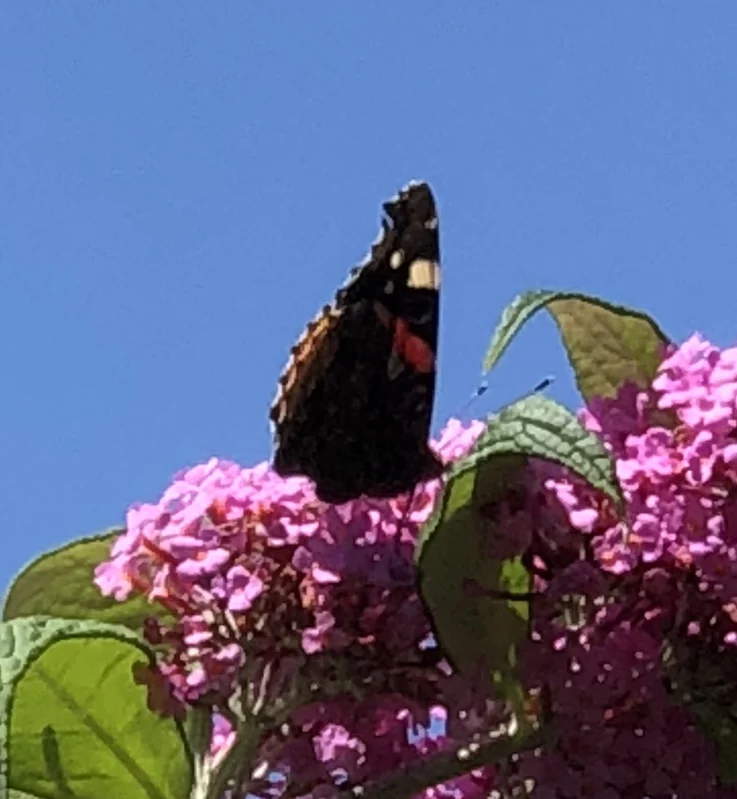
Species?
Vanessa atalanta
